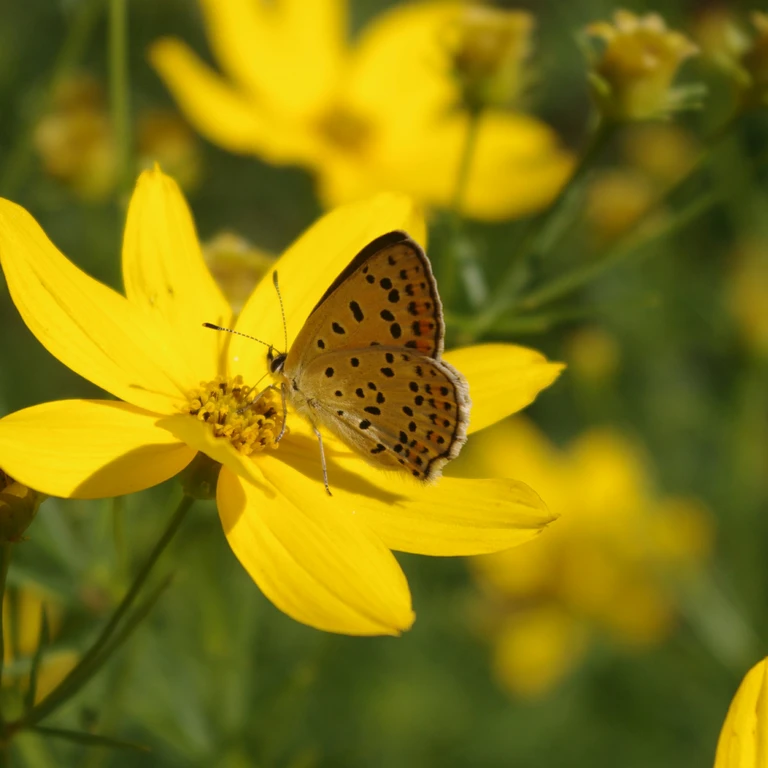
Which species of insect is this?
Lycaena tityrus (also Loweia tityrus)
